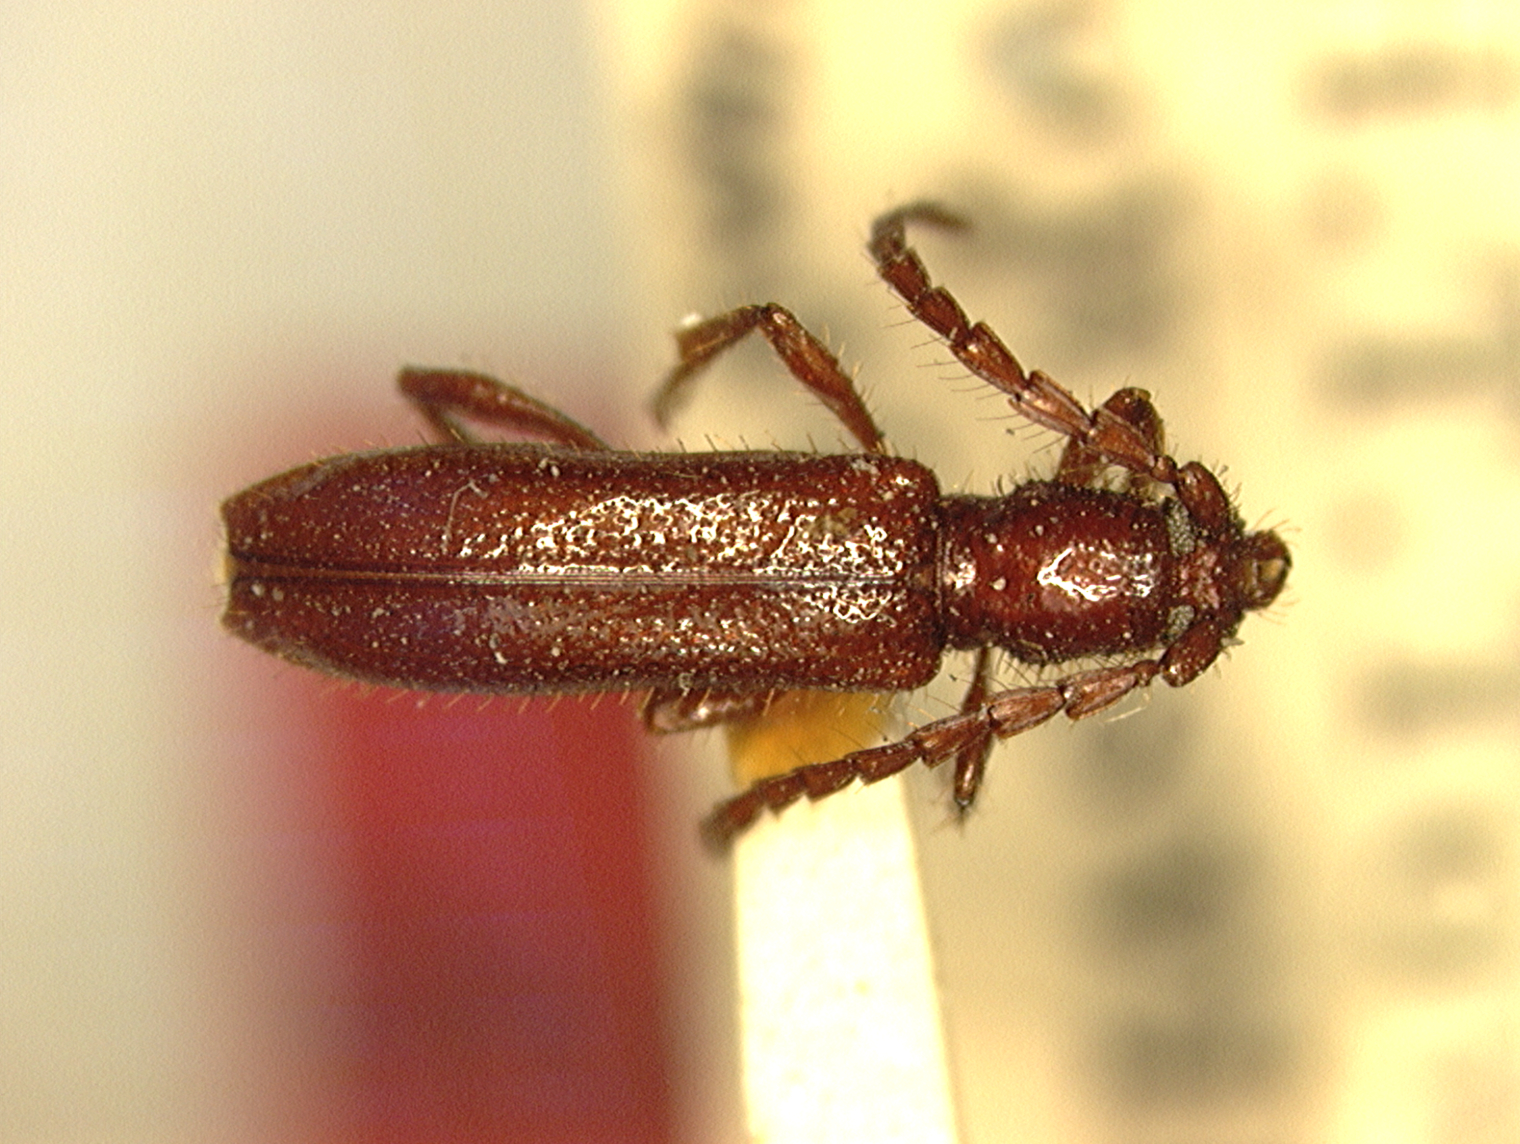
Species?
Piezocera serraticollis
